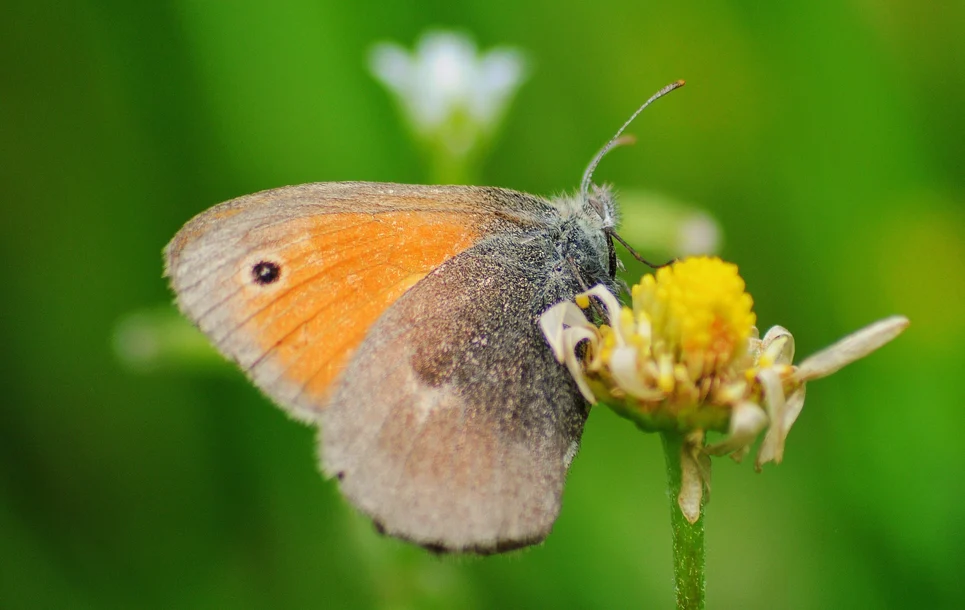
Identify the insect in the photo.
Coenonympha pamphilus
